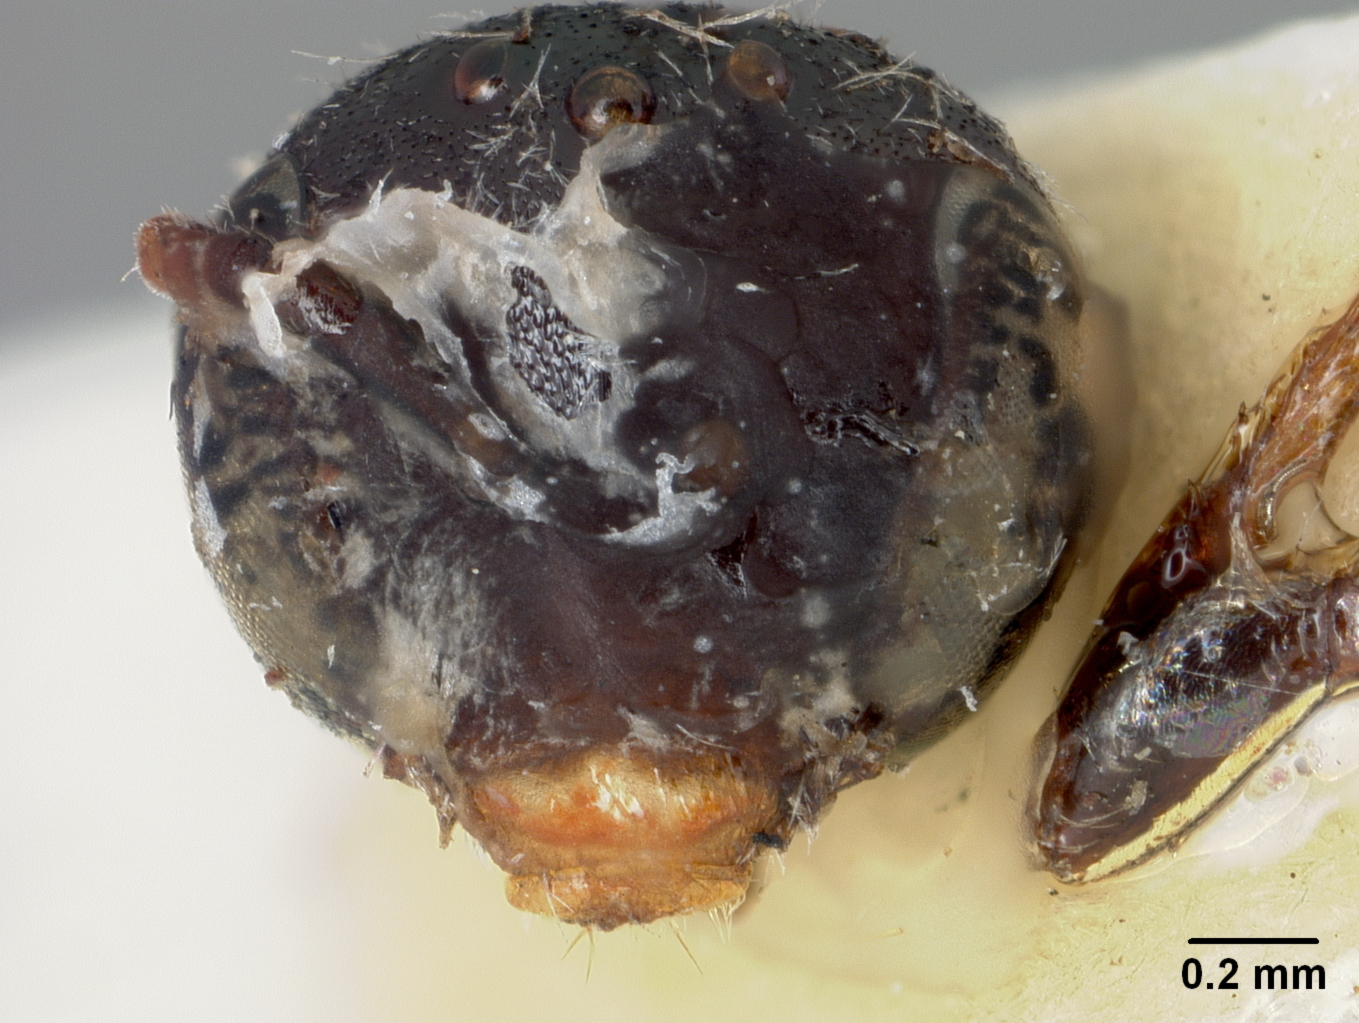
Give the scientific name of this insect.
Halictus haematostoma
